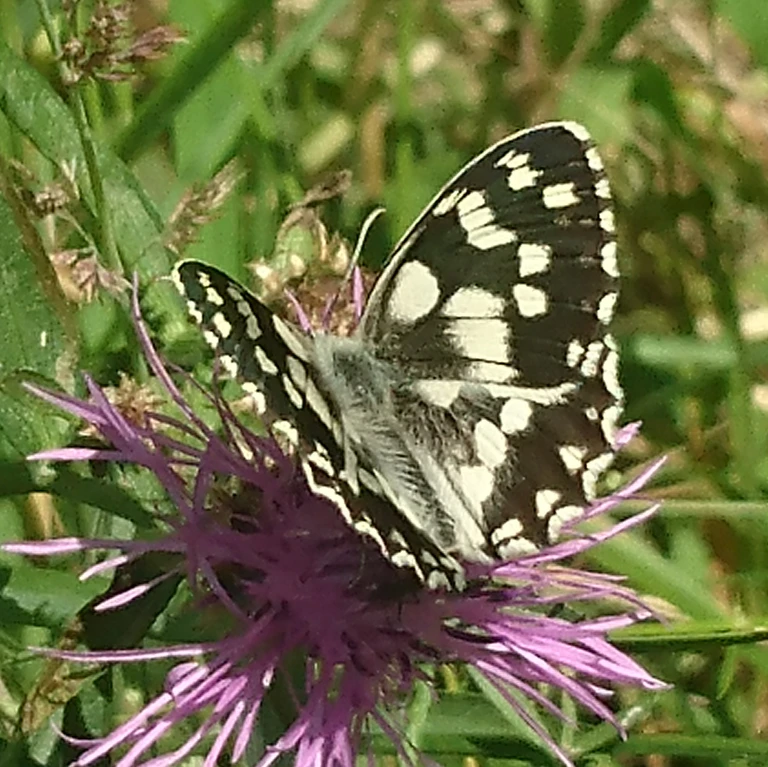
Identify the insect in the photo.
Melanargia galathea
